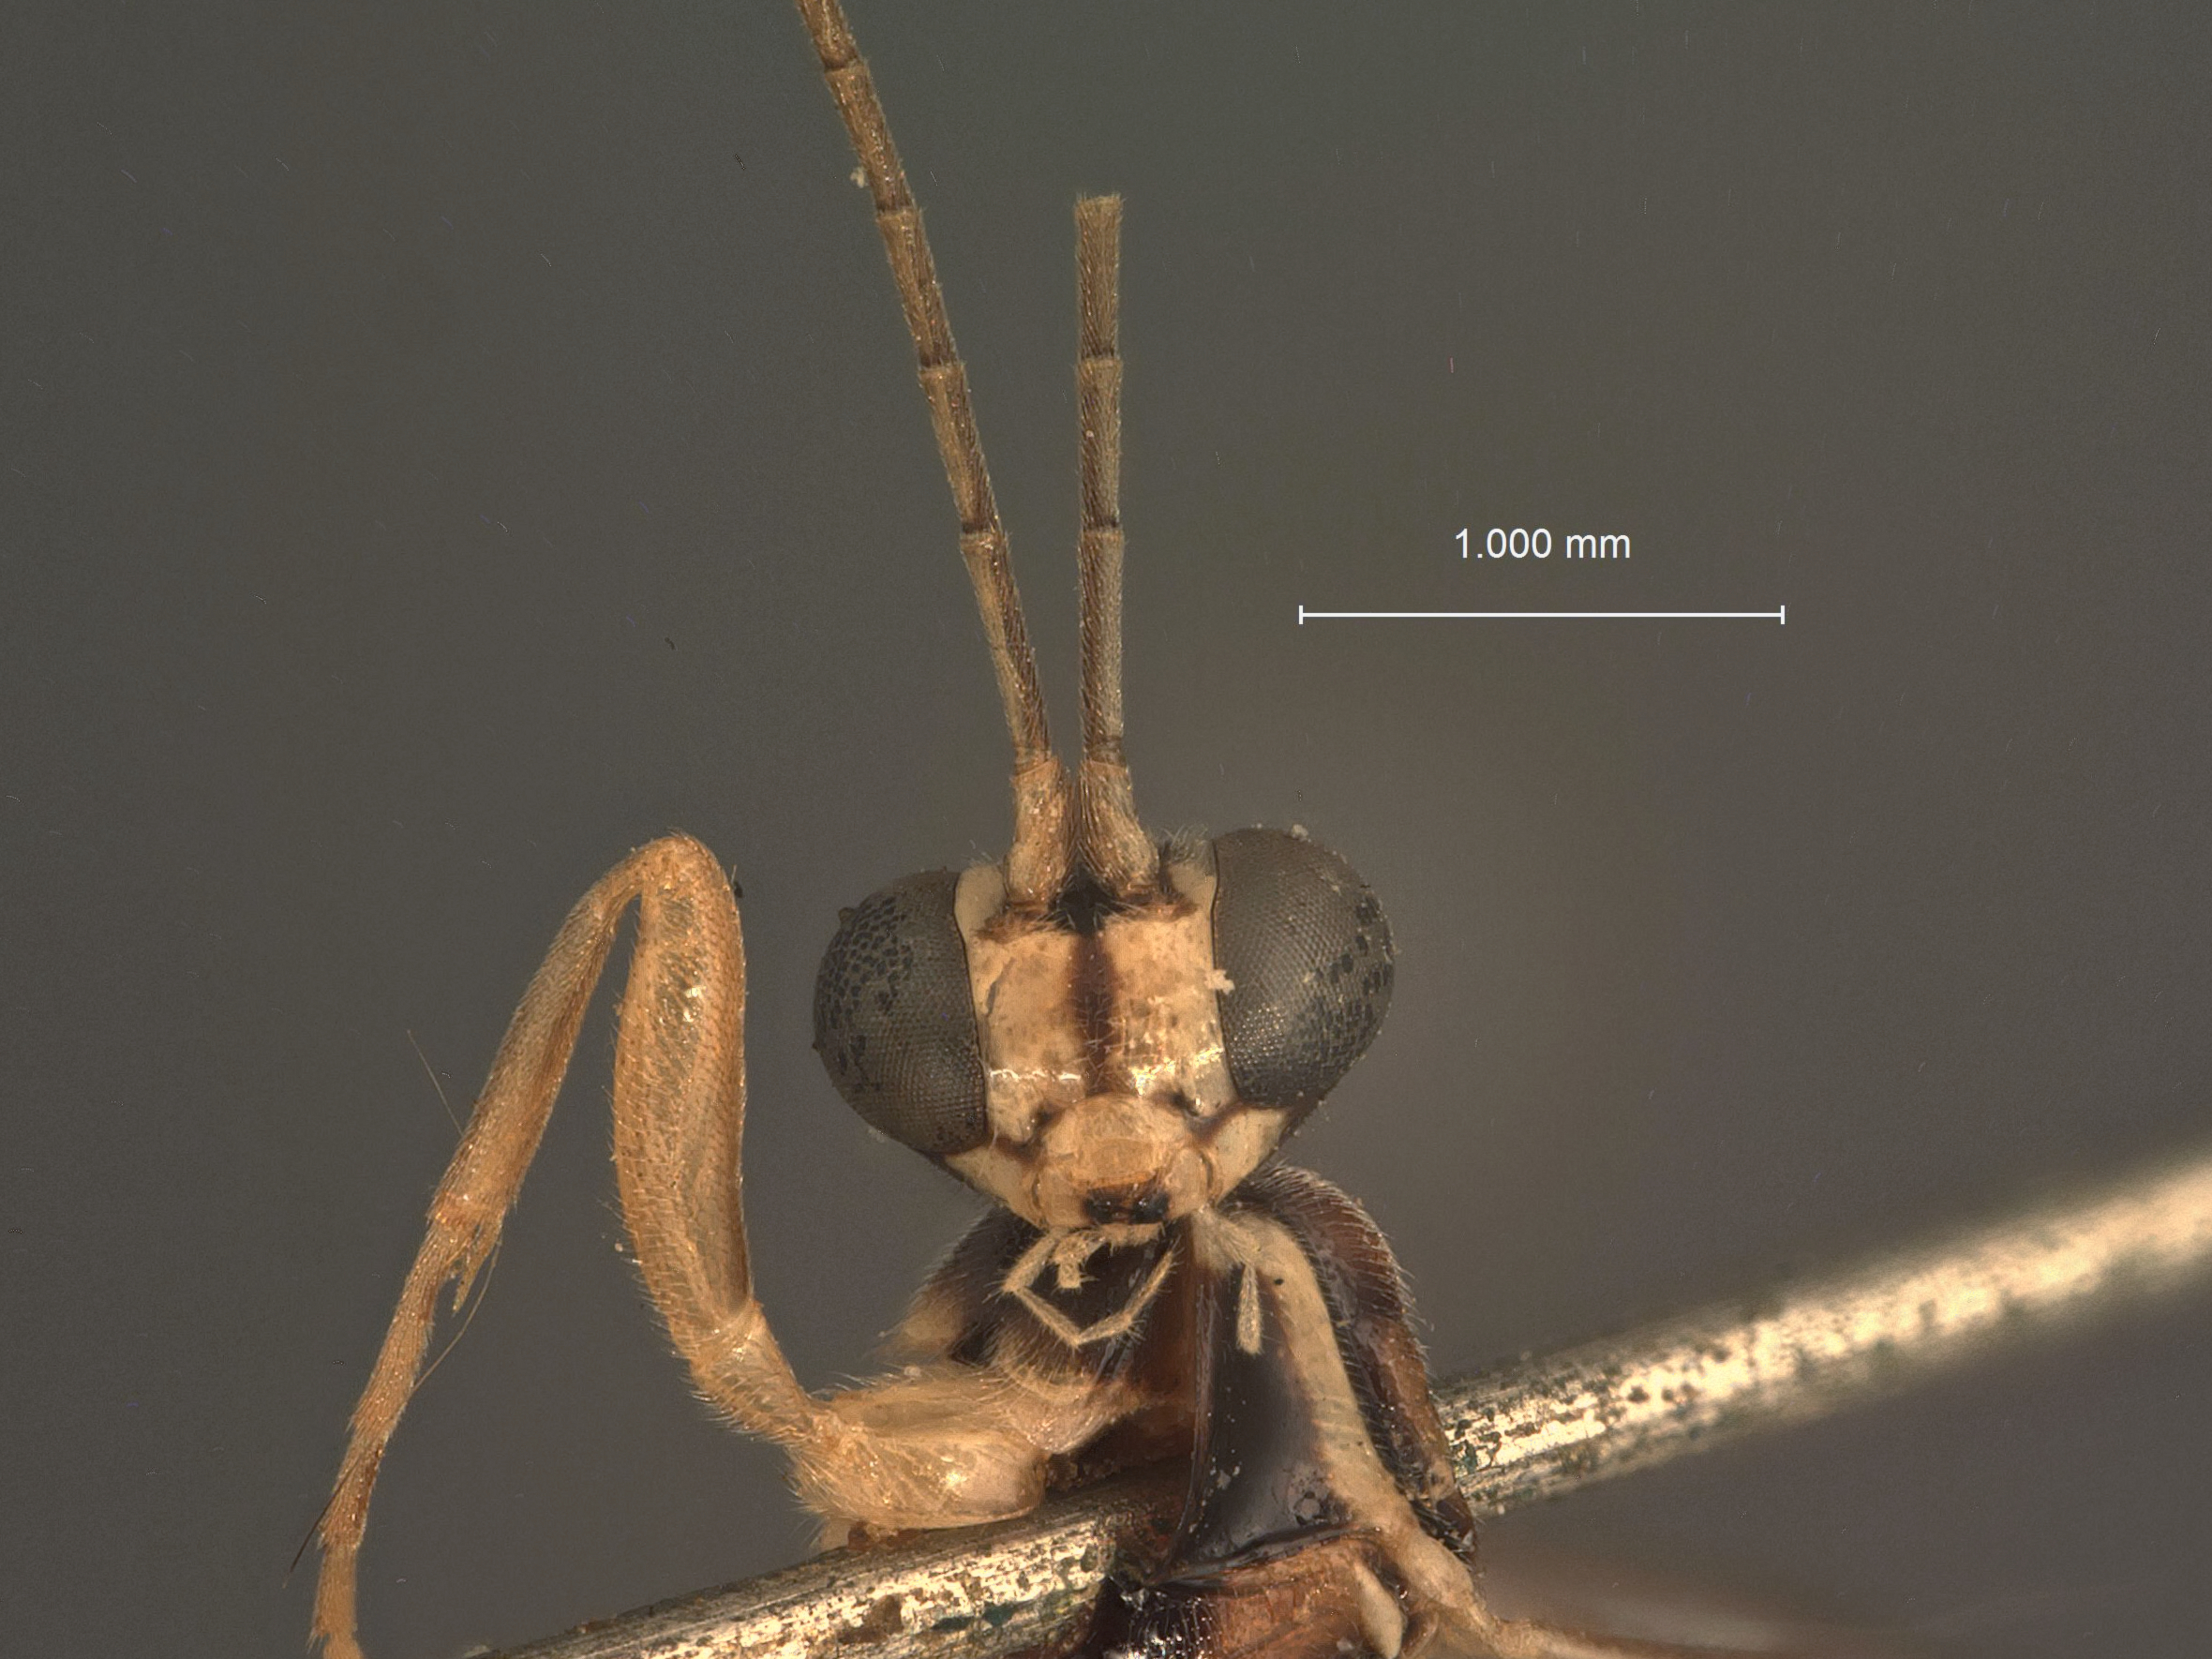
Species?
Clistopyga pulchripicta
